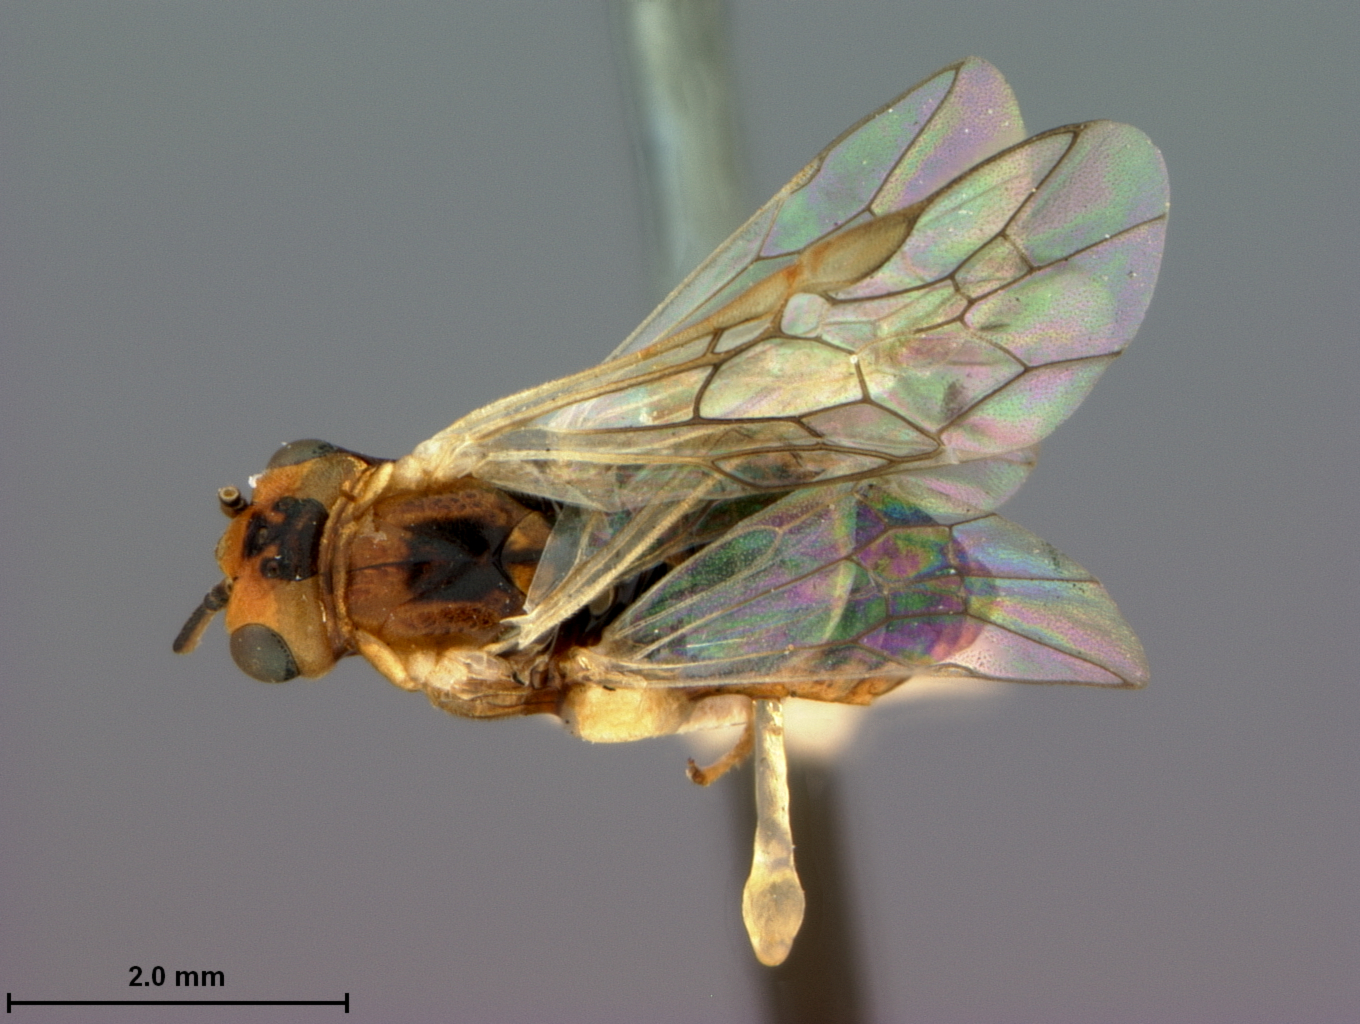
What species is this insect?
Pontania robusta
